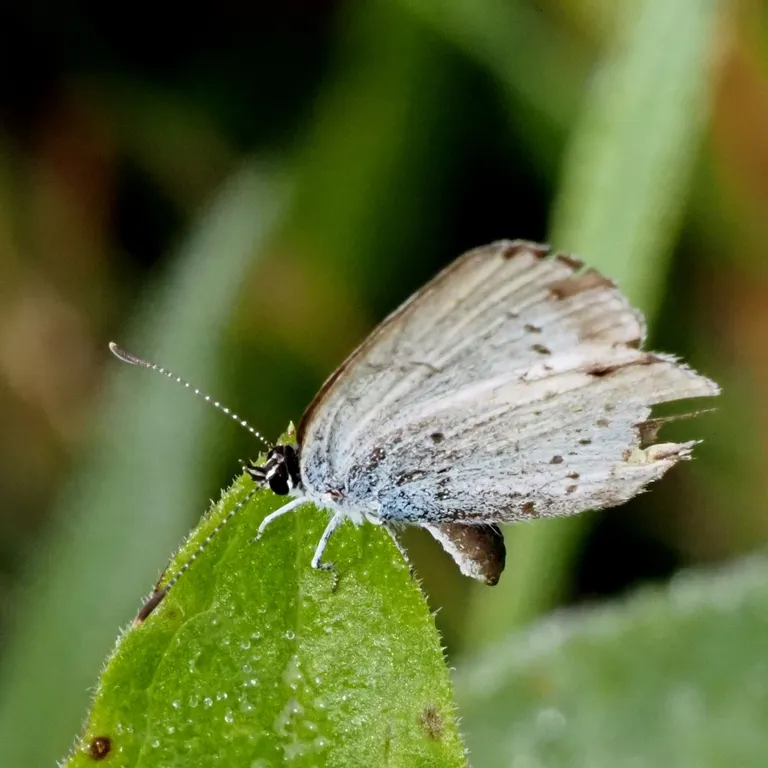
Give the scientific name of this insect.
Cupido argiades (also Elkalyce argiades)
